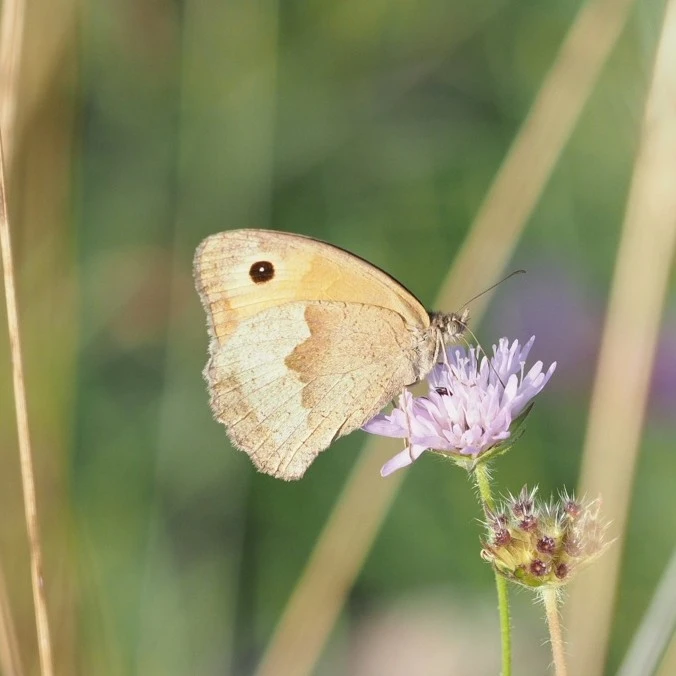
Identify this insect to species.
Maniola jurtina
